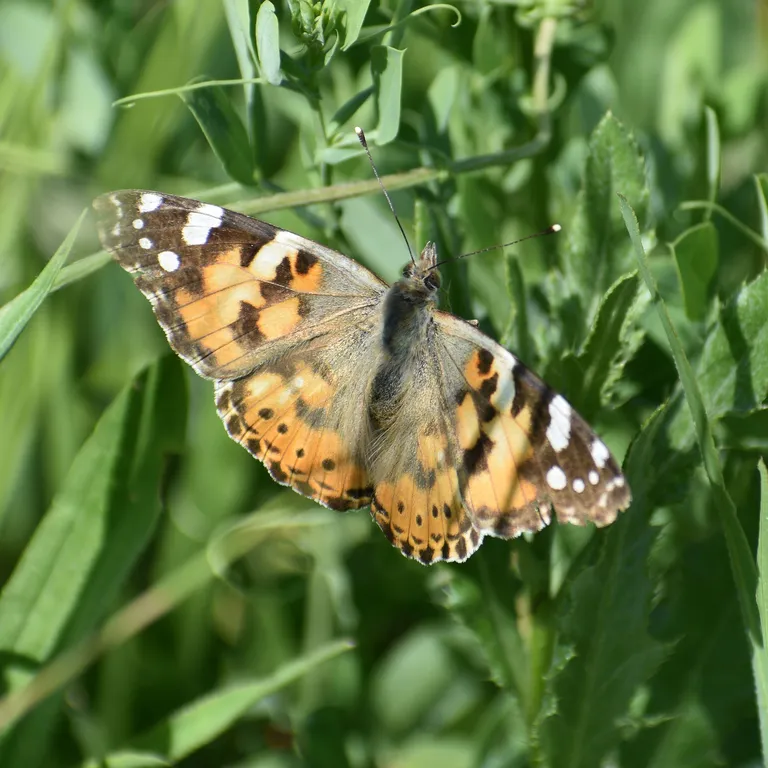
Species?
Vanessa cardui
